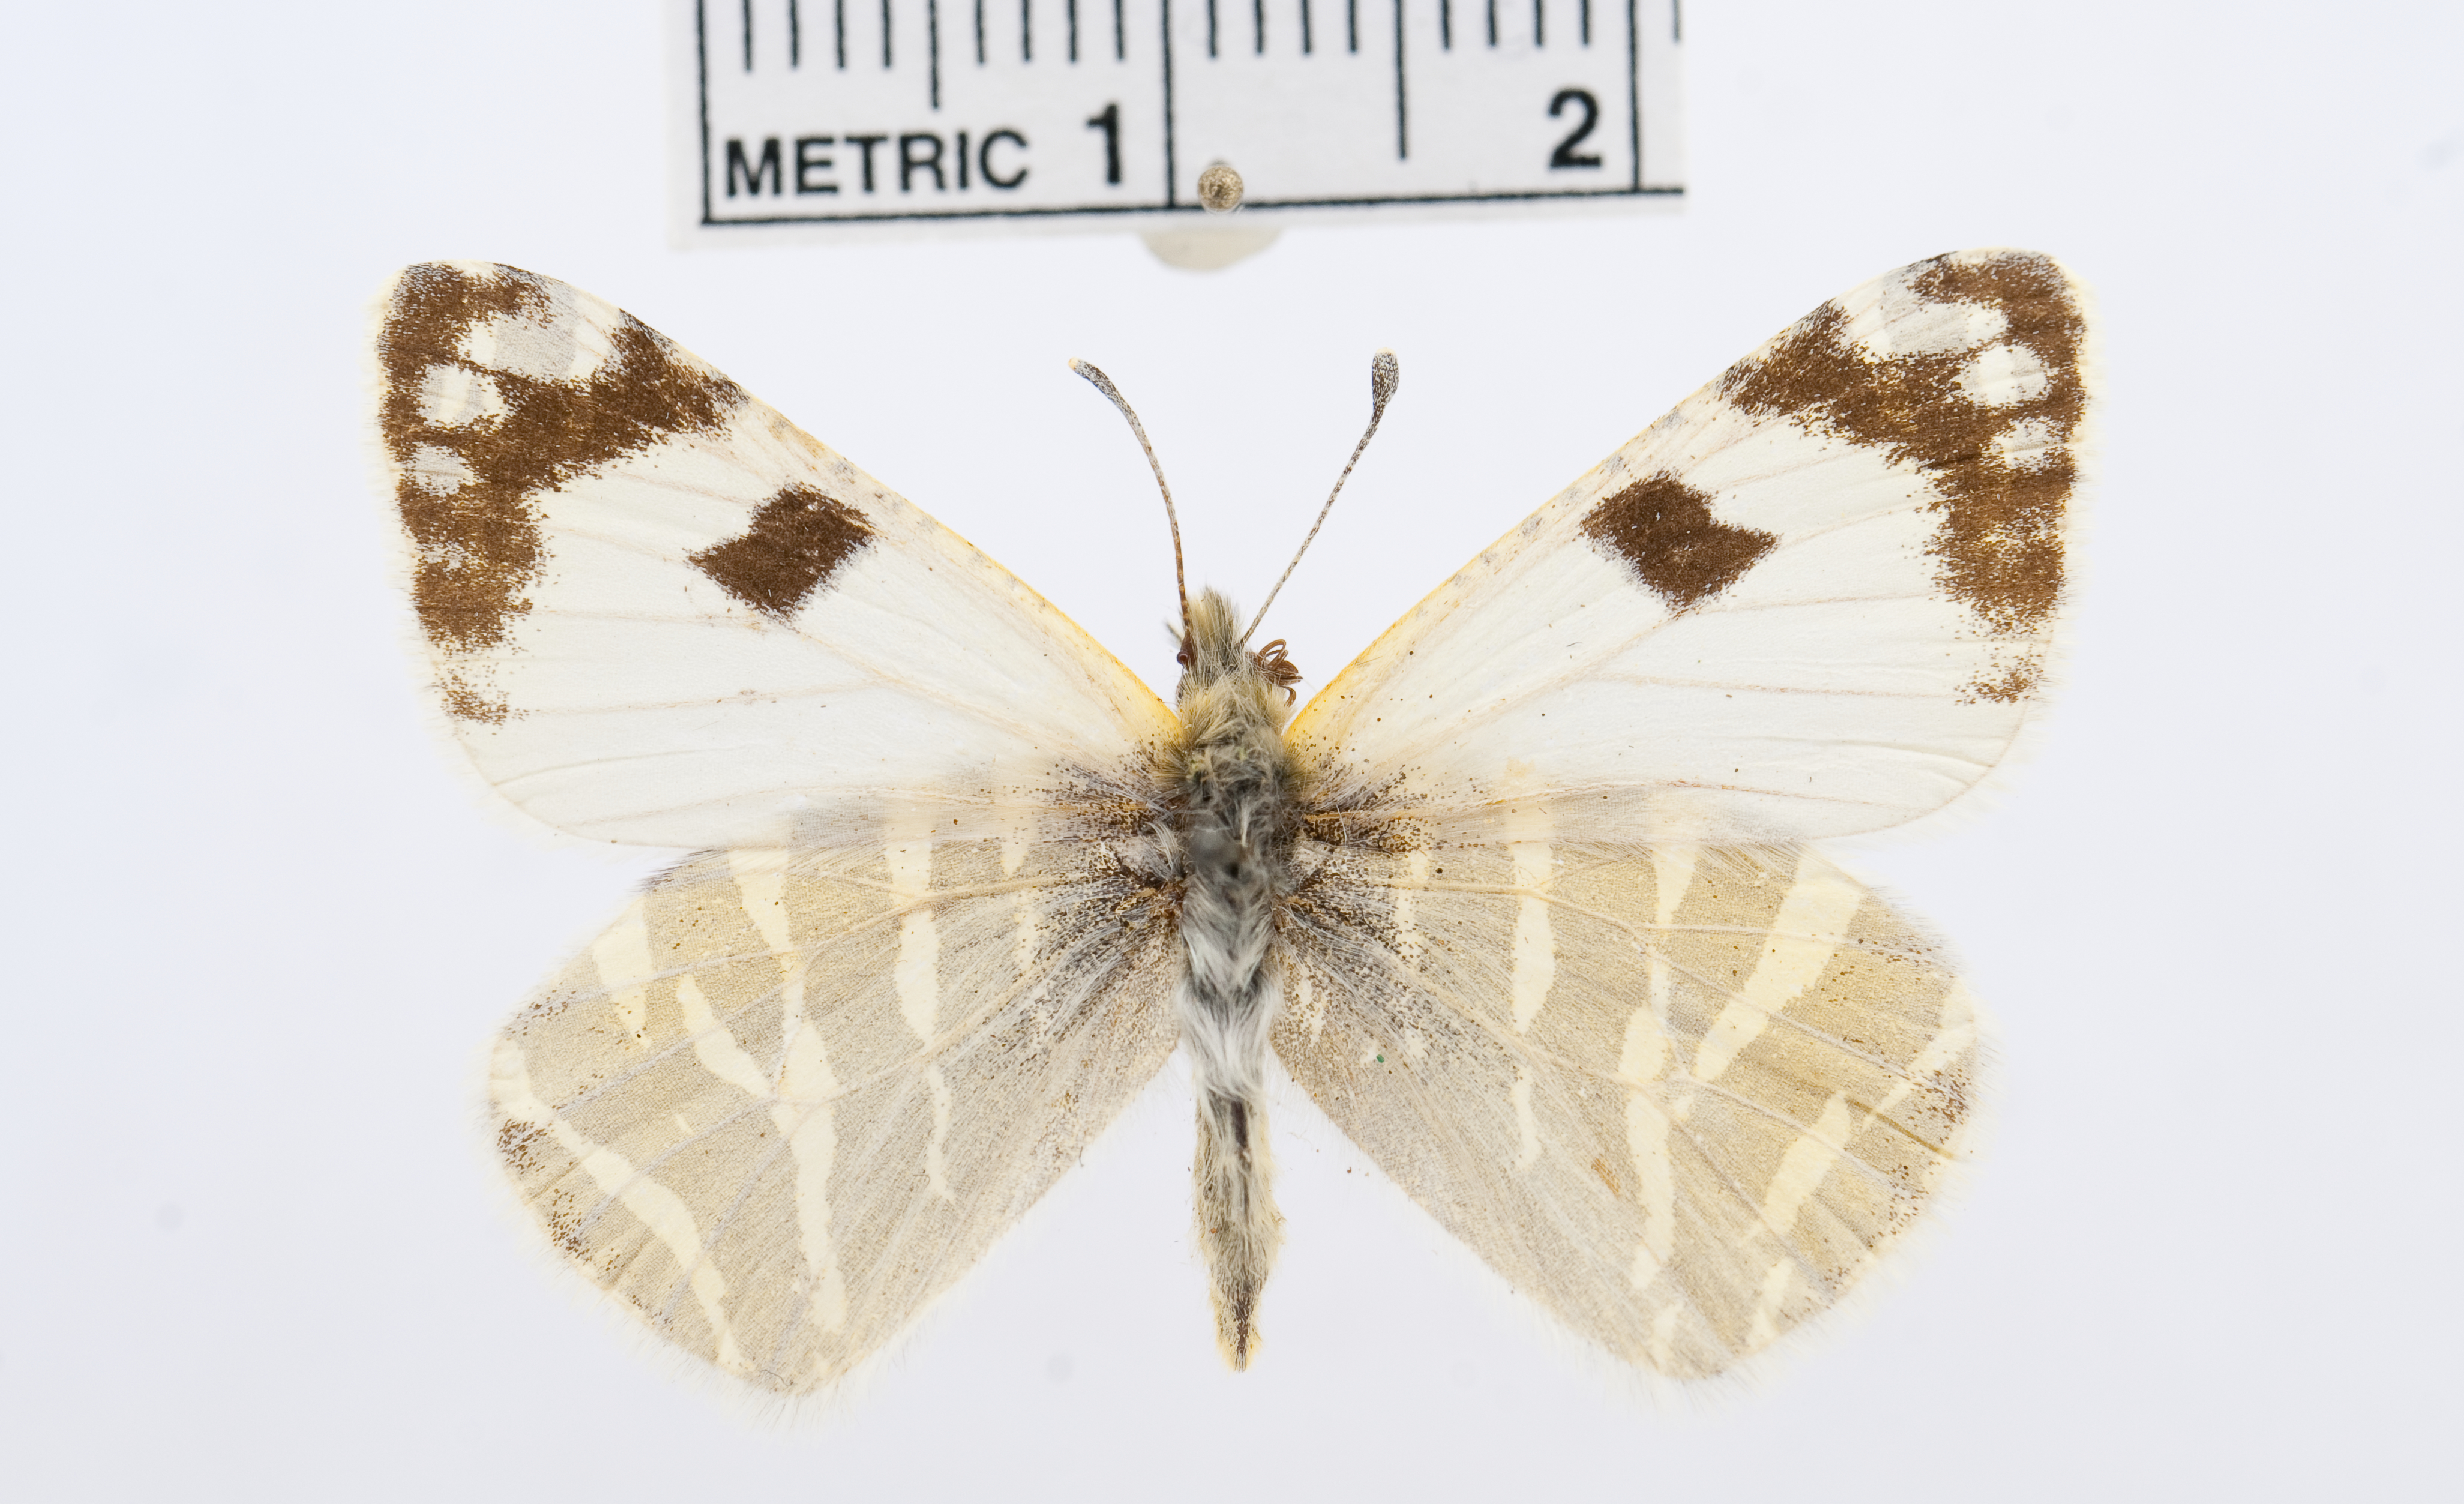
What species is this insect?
Euchloe falloui
